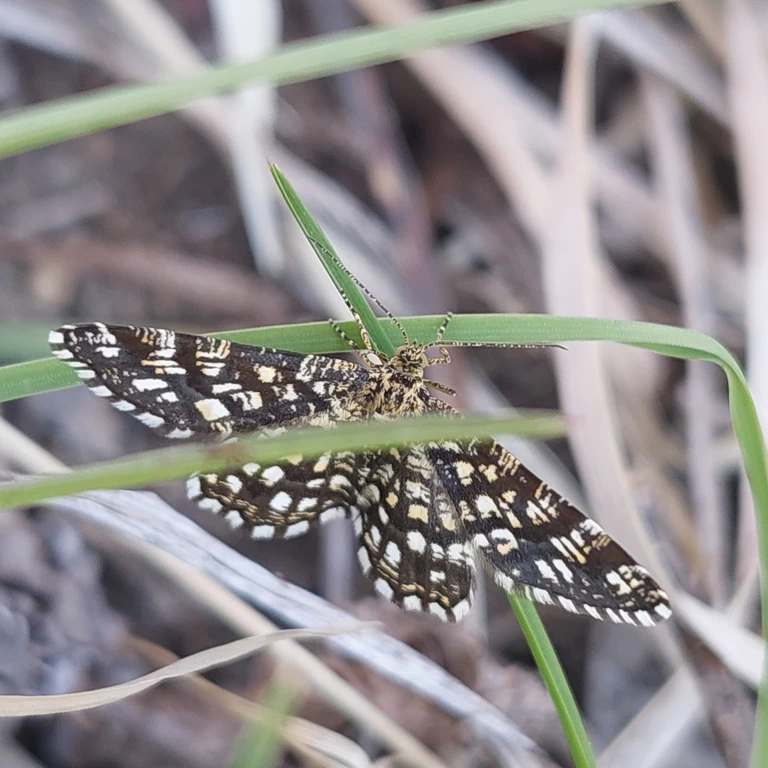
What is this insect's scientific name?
Chiasmia clathrata
